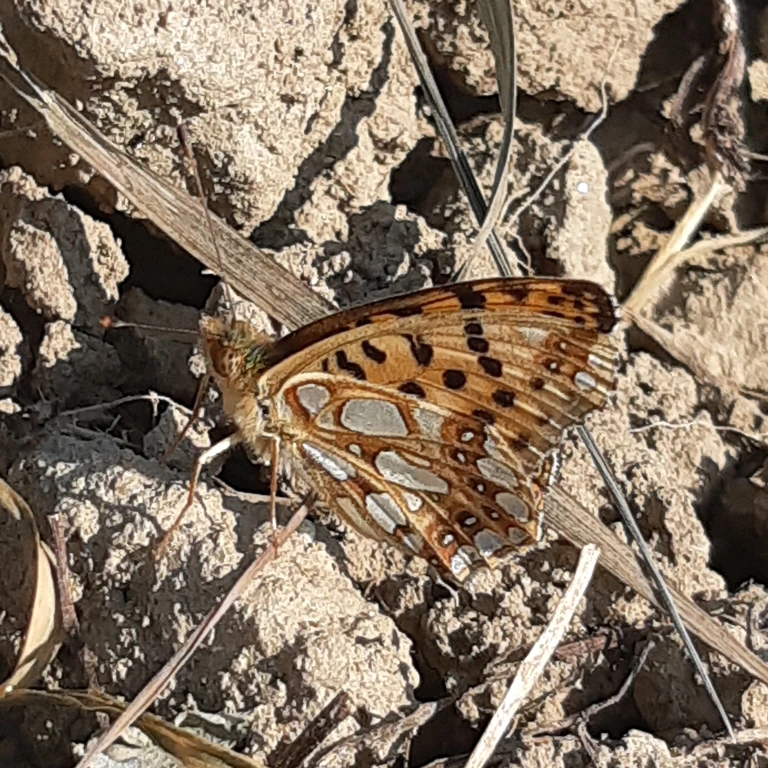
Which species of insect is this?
Issoria lathonia
